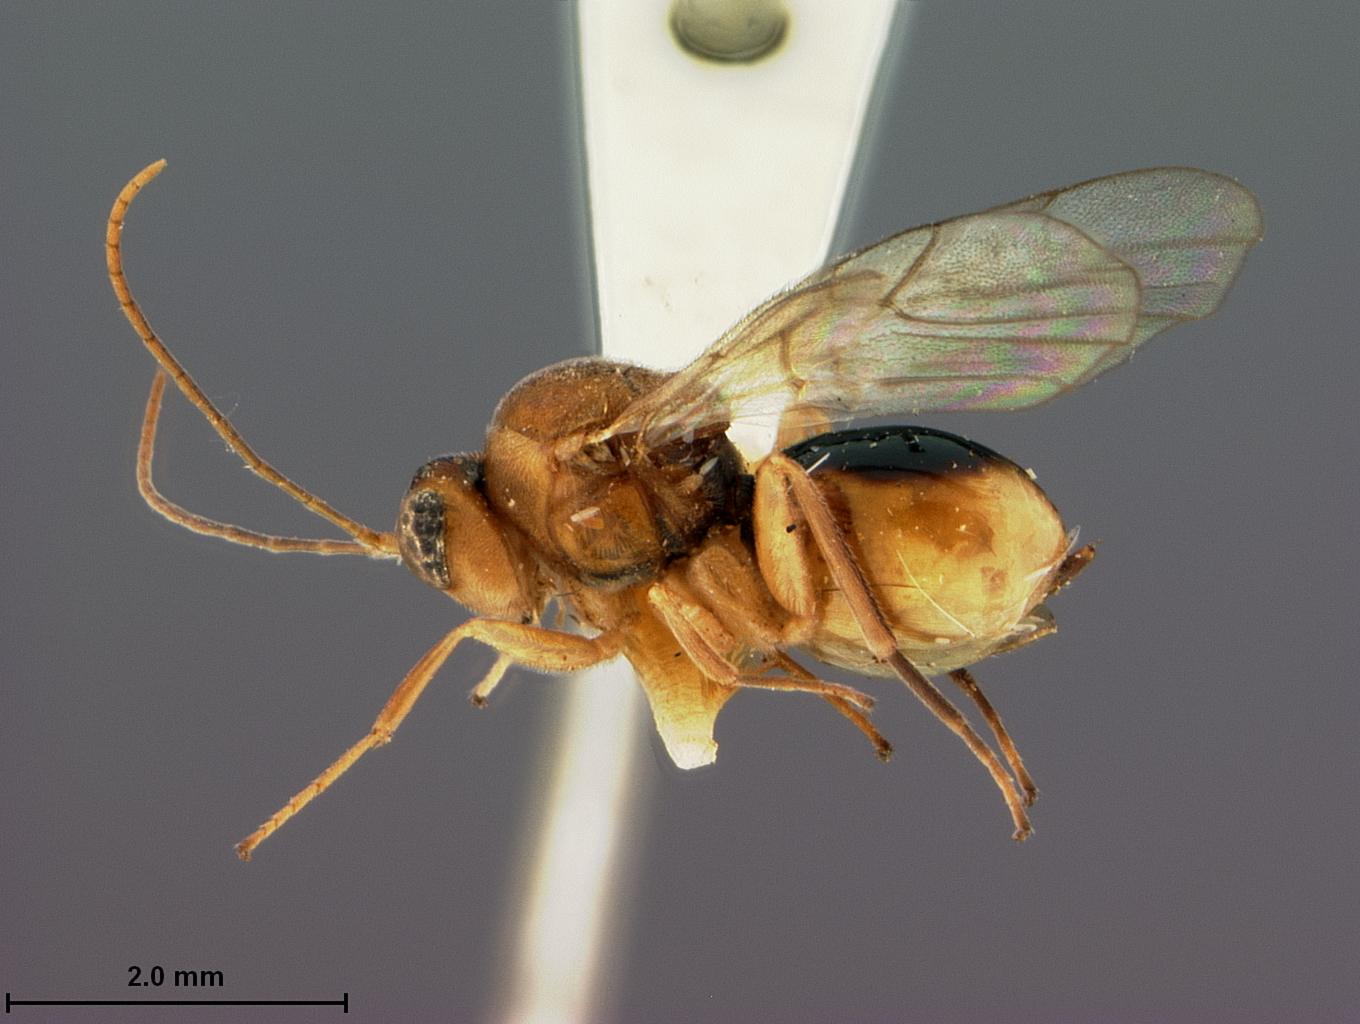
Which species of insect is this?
Synergus duricoria
